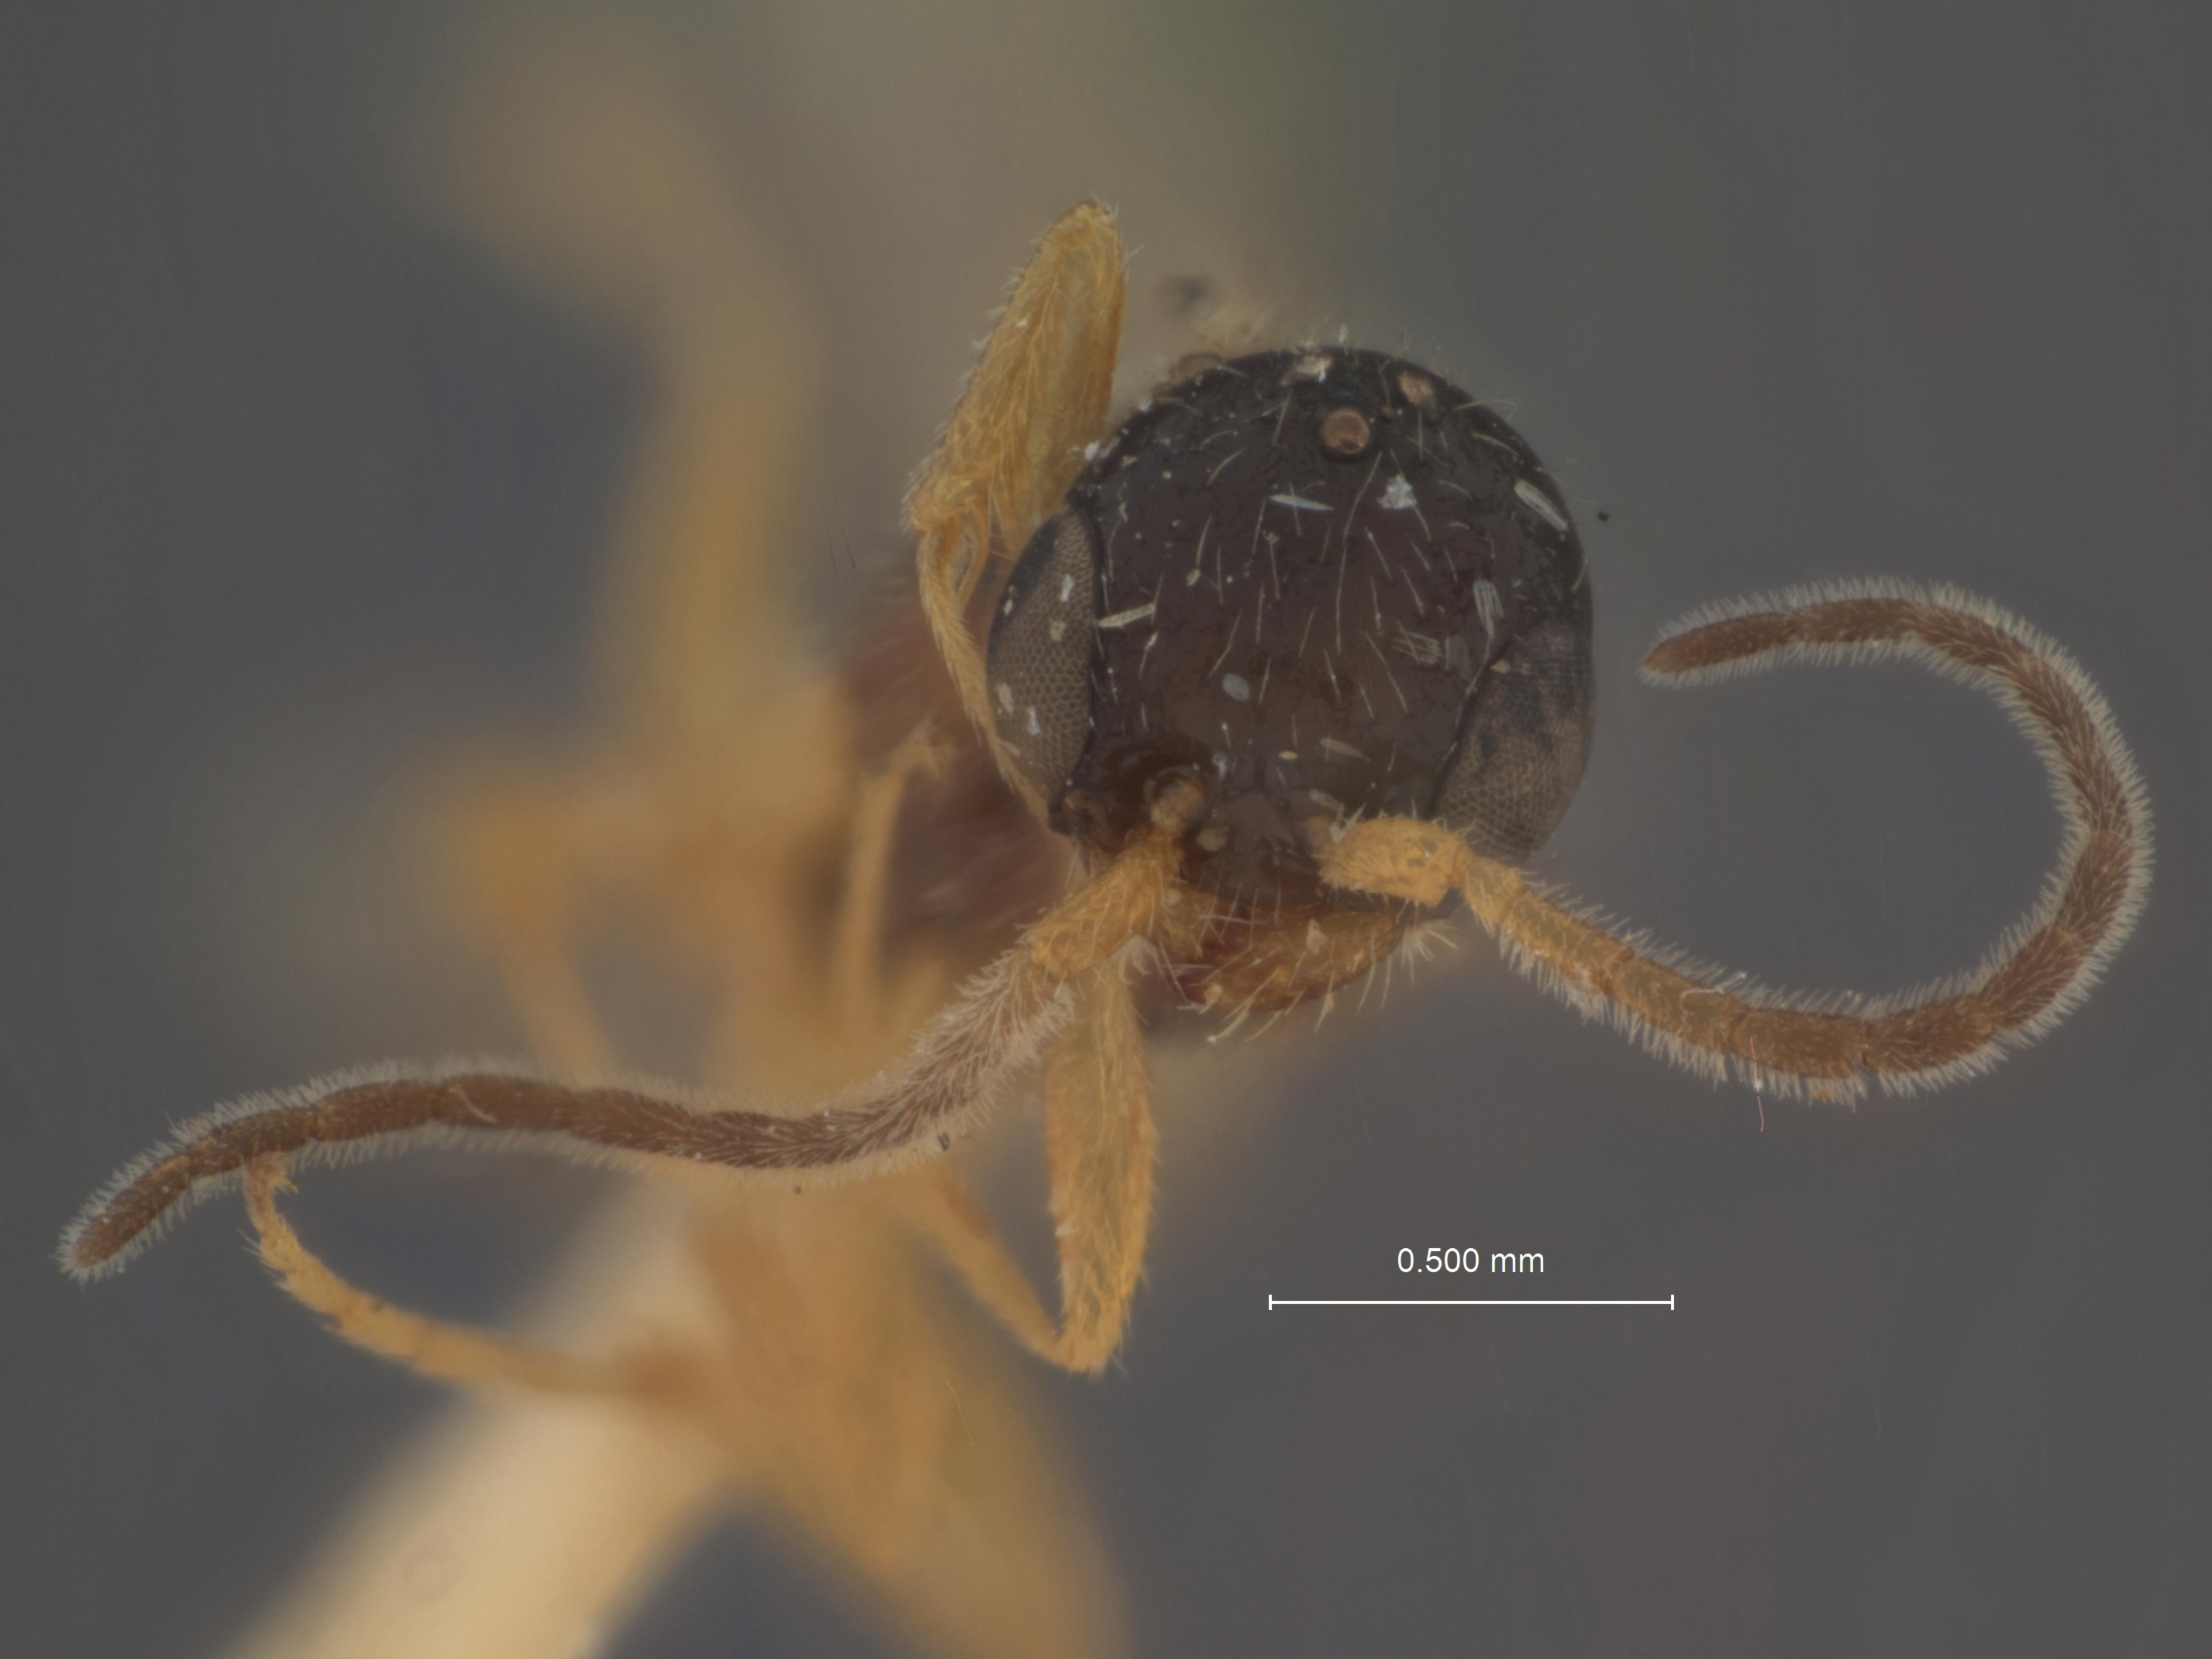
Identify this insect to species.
Propristocera angustata
